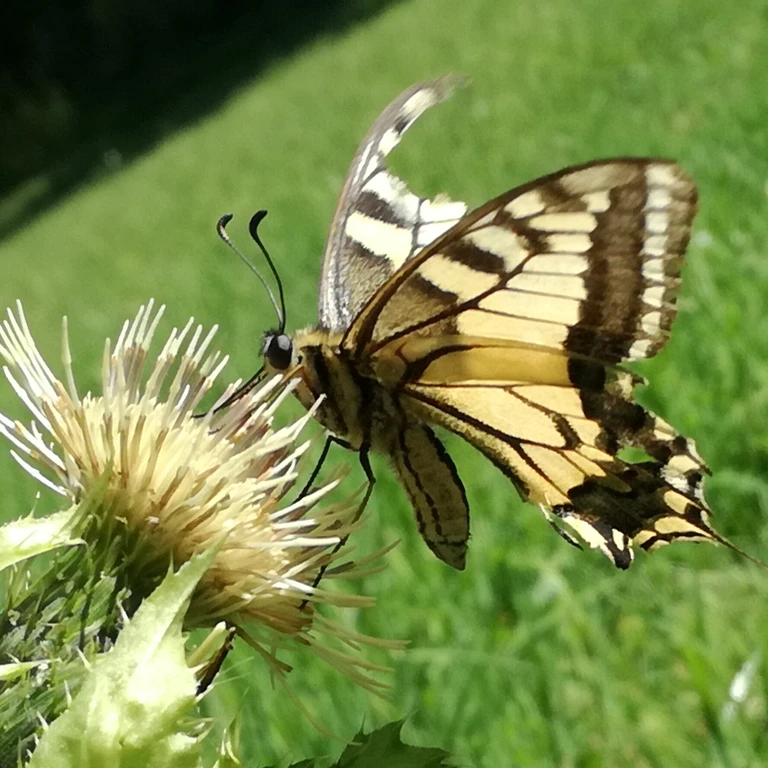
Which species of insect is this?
Papilio machaon
